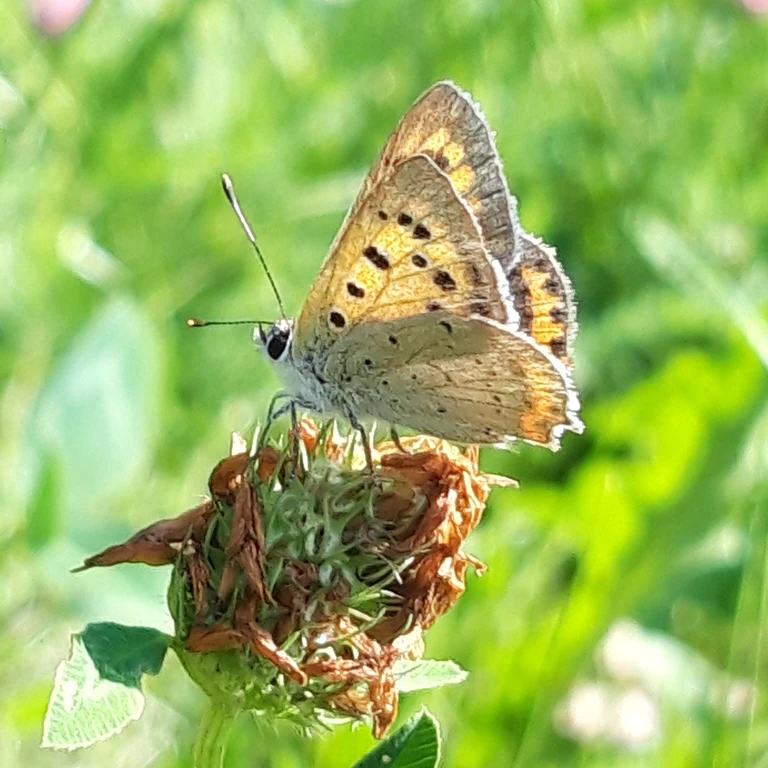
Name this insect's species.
Lycaena phlaeas
